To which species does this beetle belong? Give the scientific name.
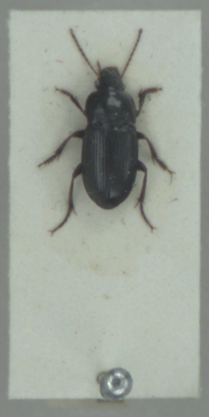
Harpalus anxius
